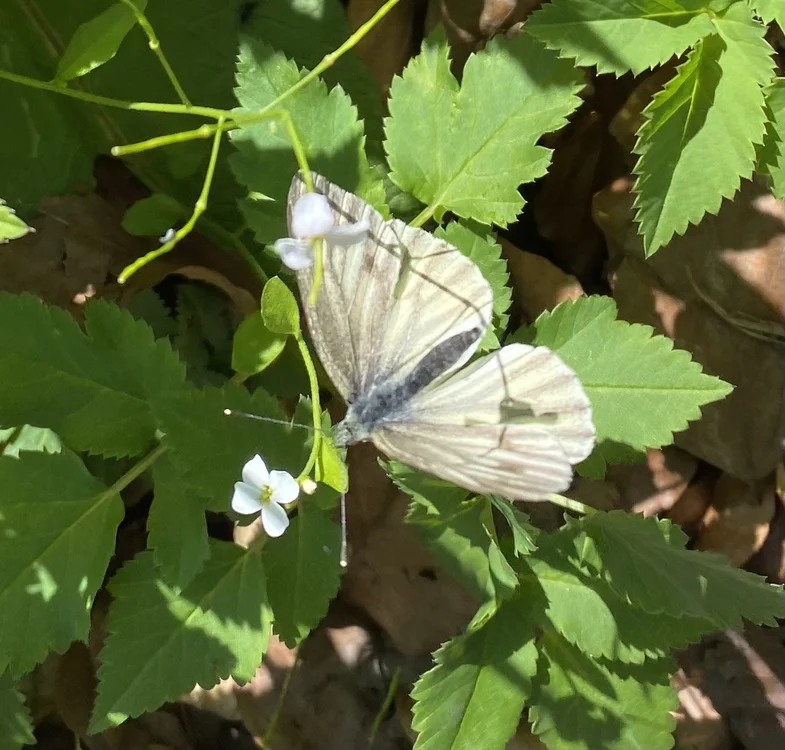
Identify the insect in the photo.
Pieris bryoniae
